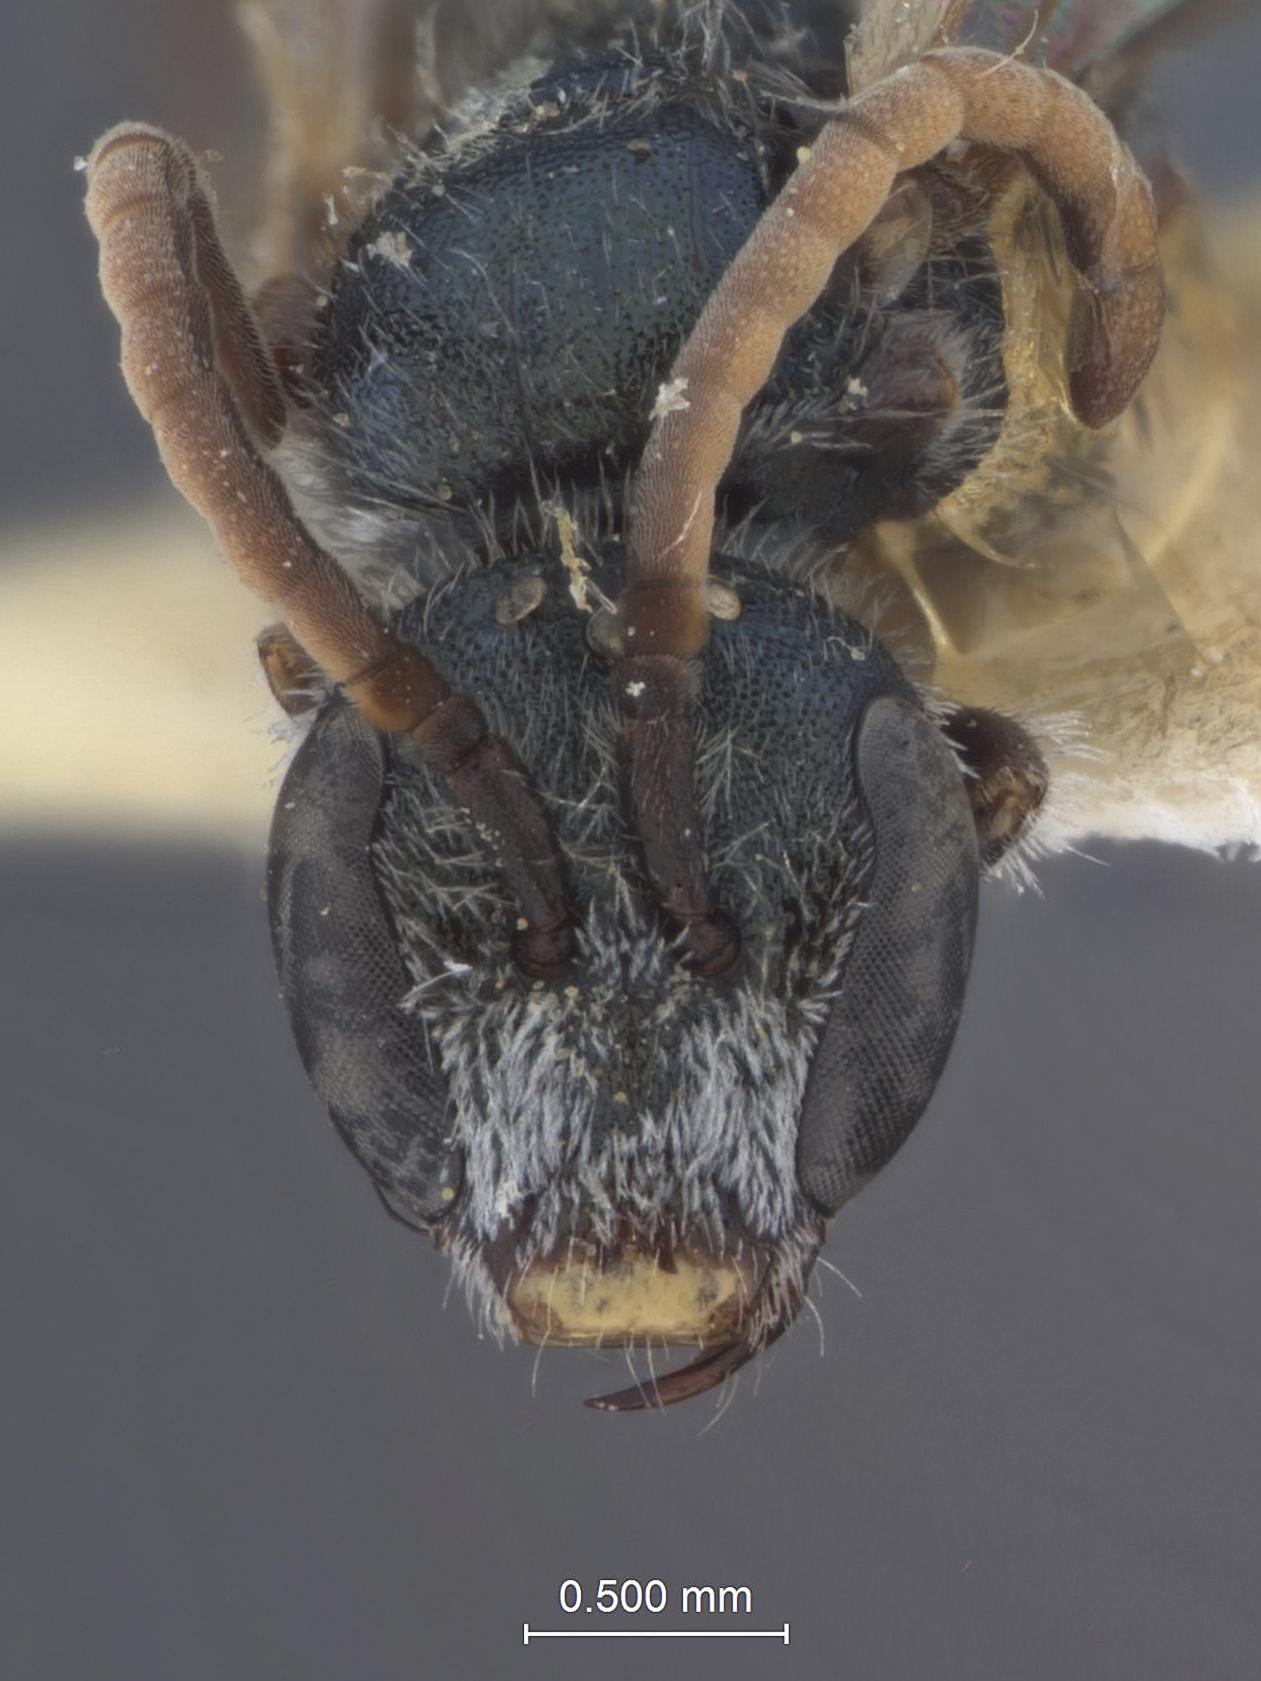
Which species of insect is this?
Halictus evestigatus
